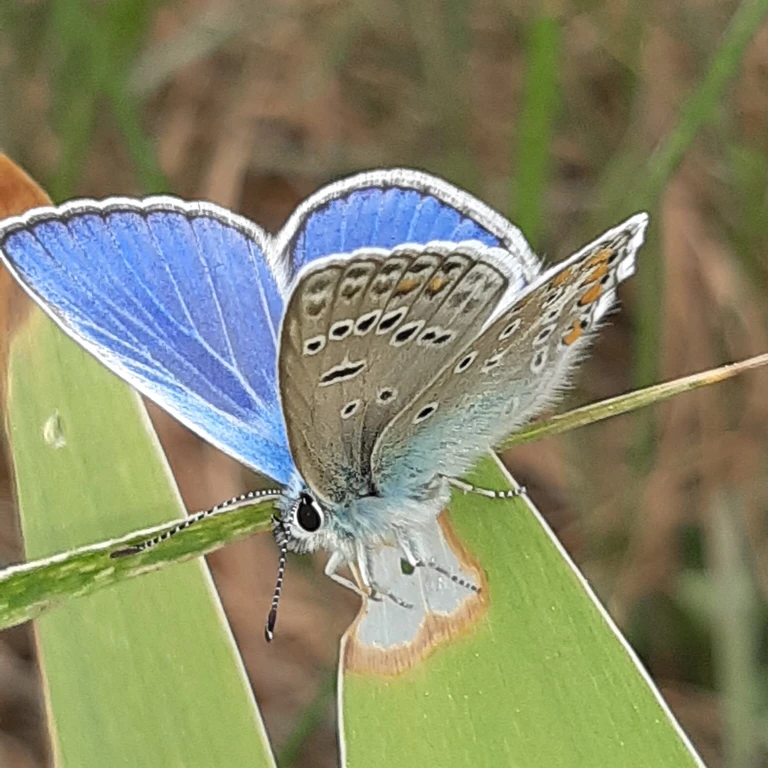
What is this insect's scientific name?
Polyommatus icarus
